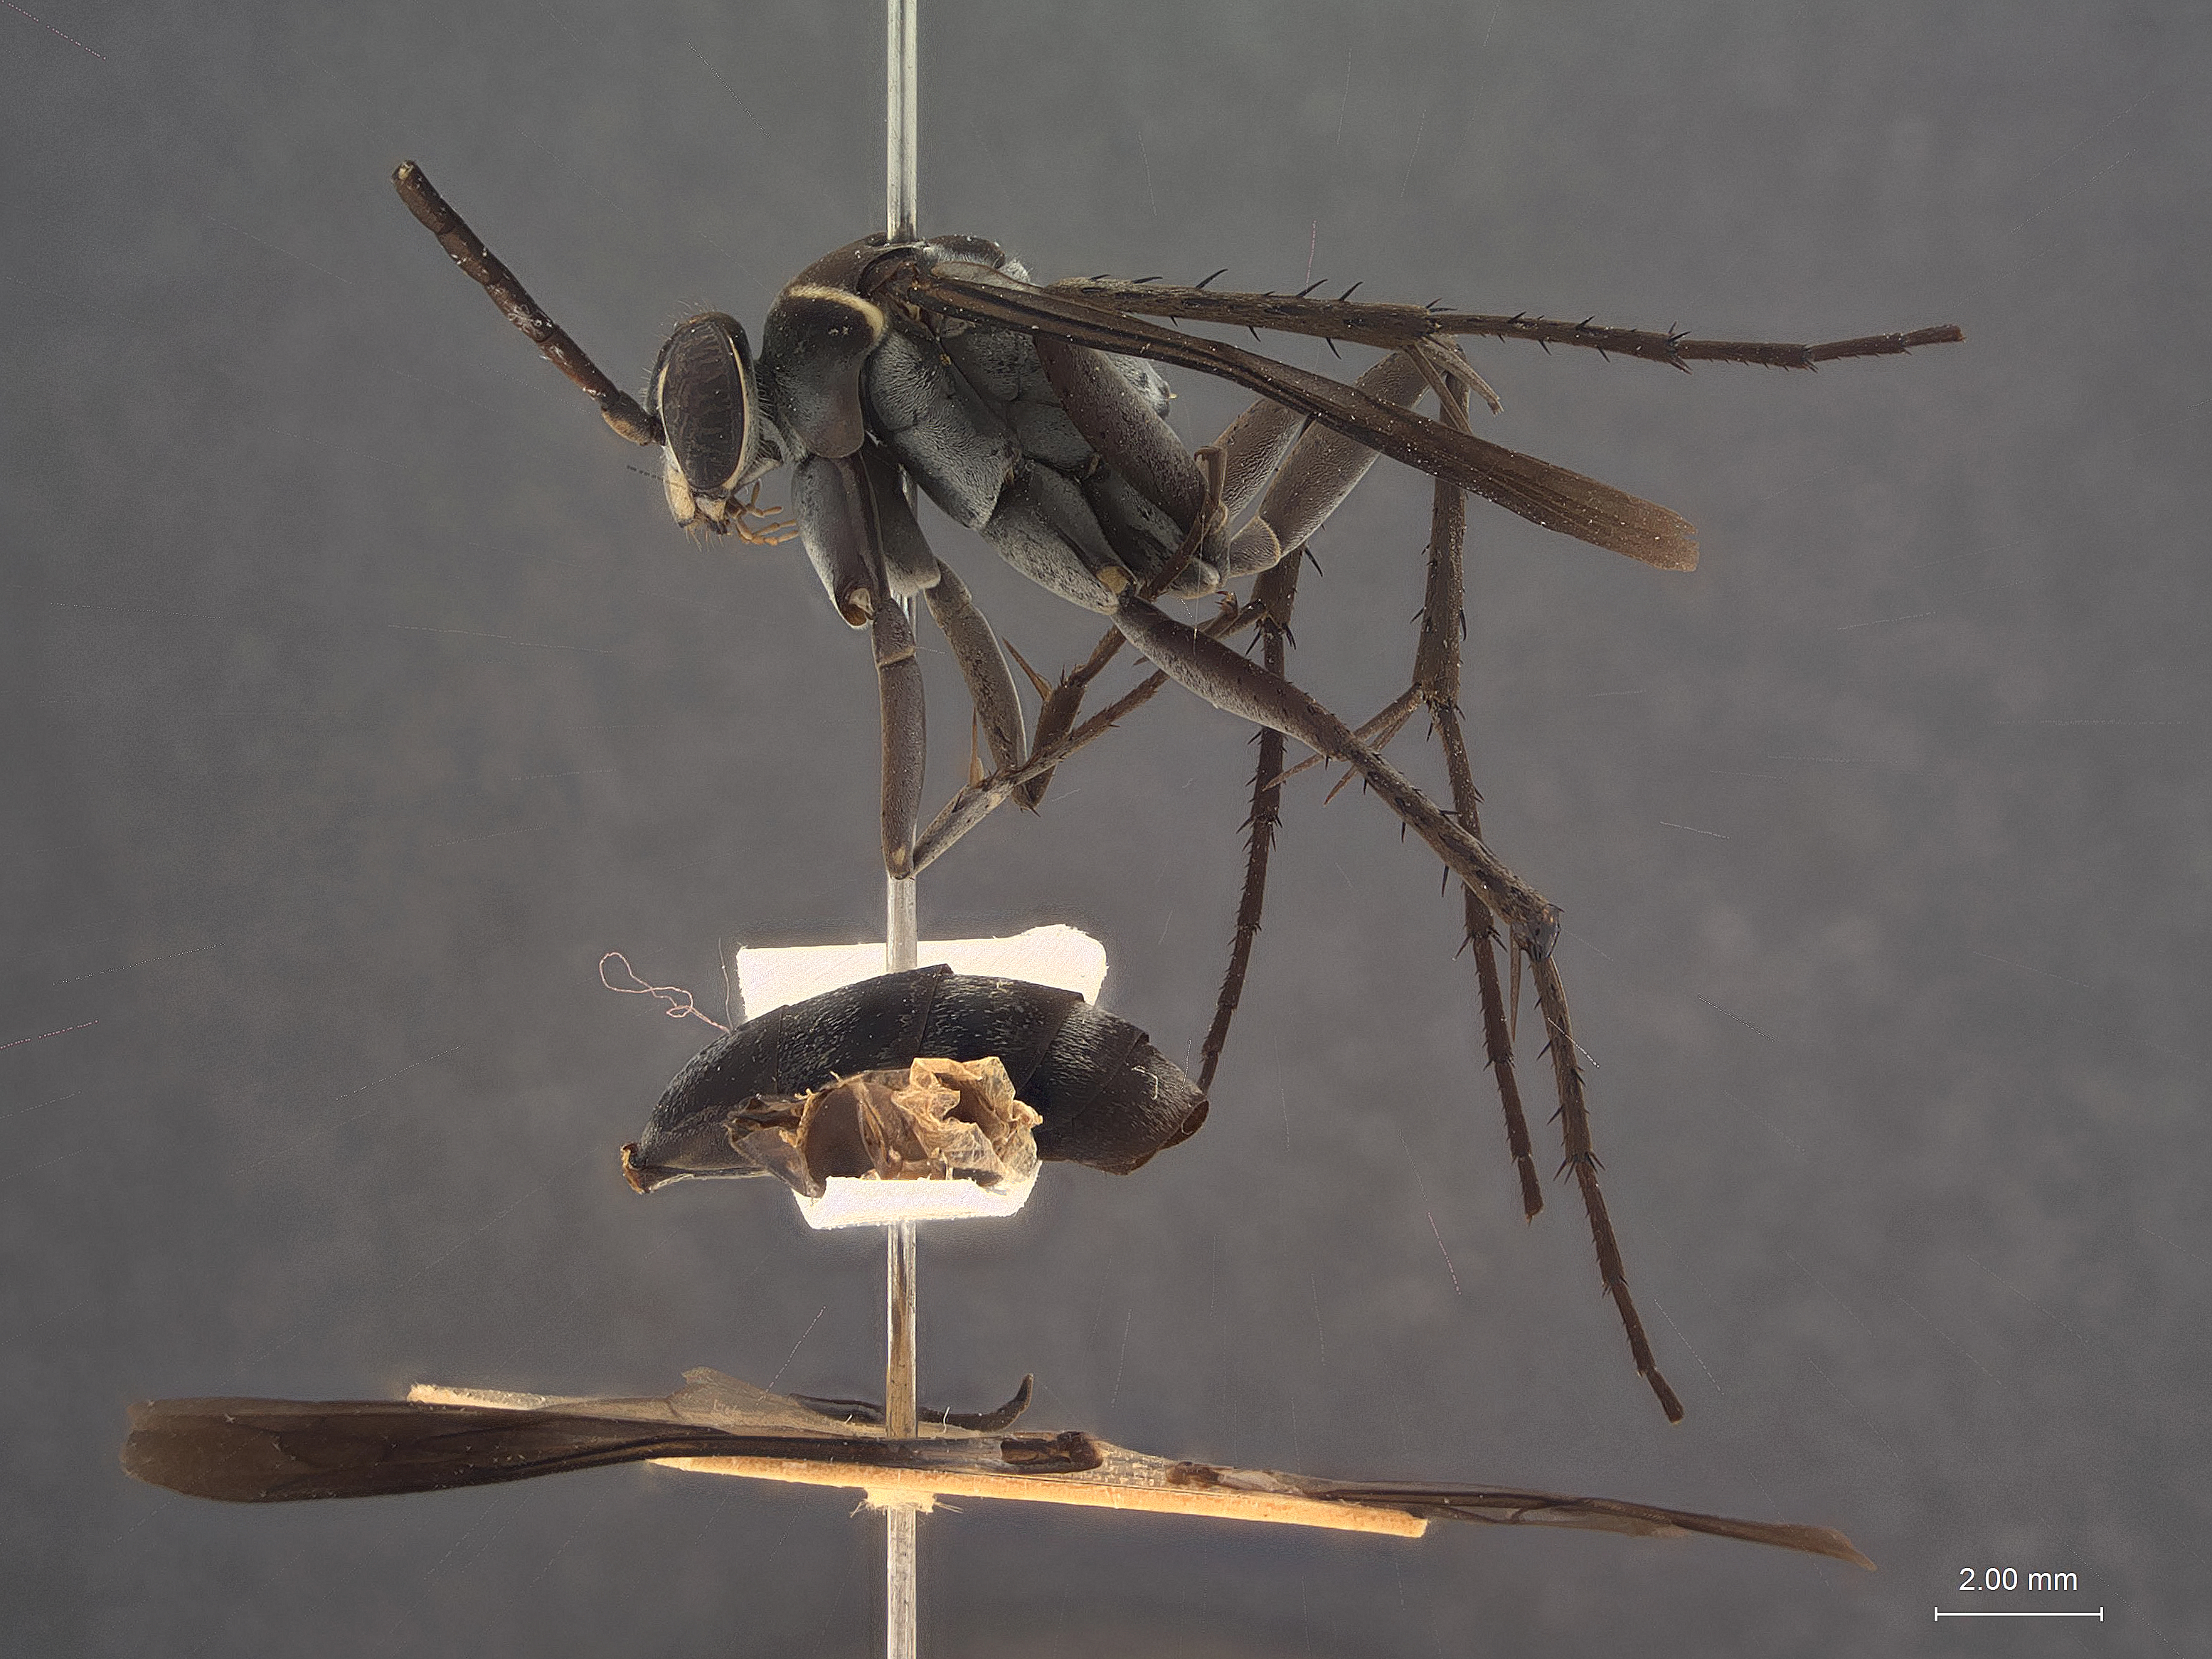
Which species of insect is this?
Aporinelliellus taiwanus
